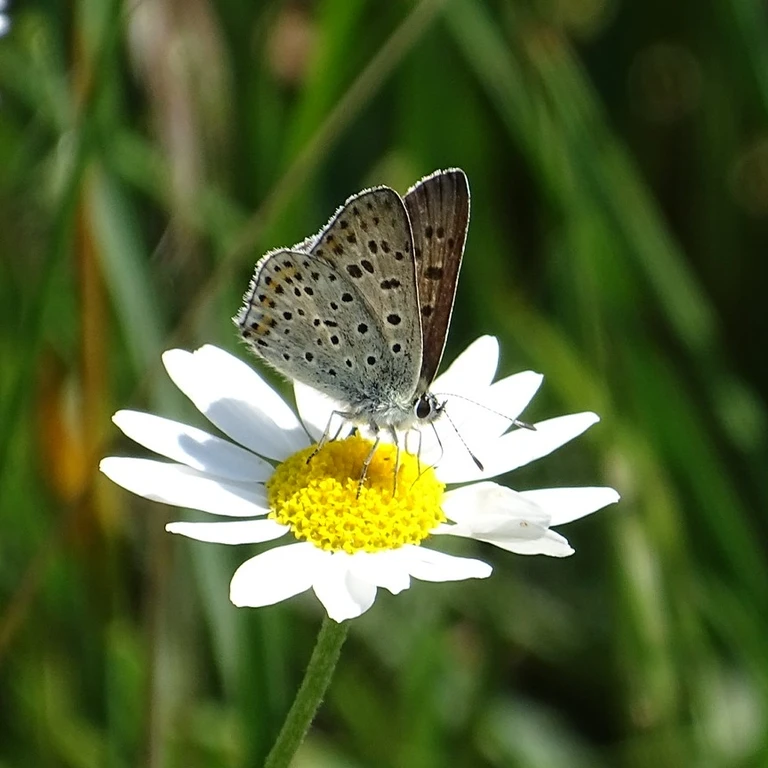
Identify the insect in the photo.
Lycaena tityrus (also Loweia tityrus)
